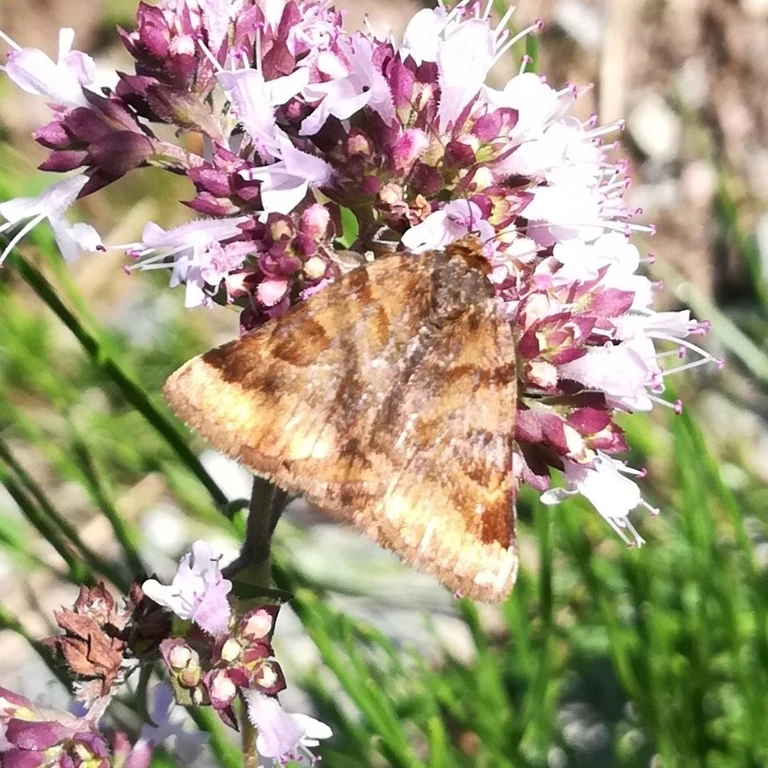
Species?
Euclidia glyphica
